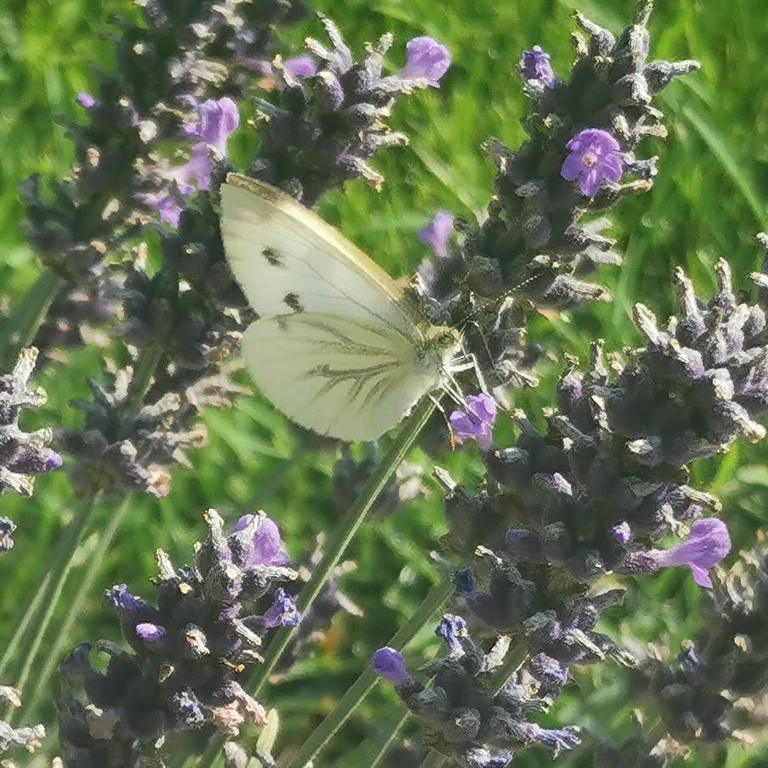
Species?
Pieris napi
